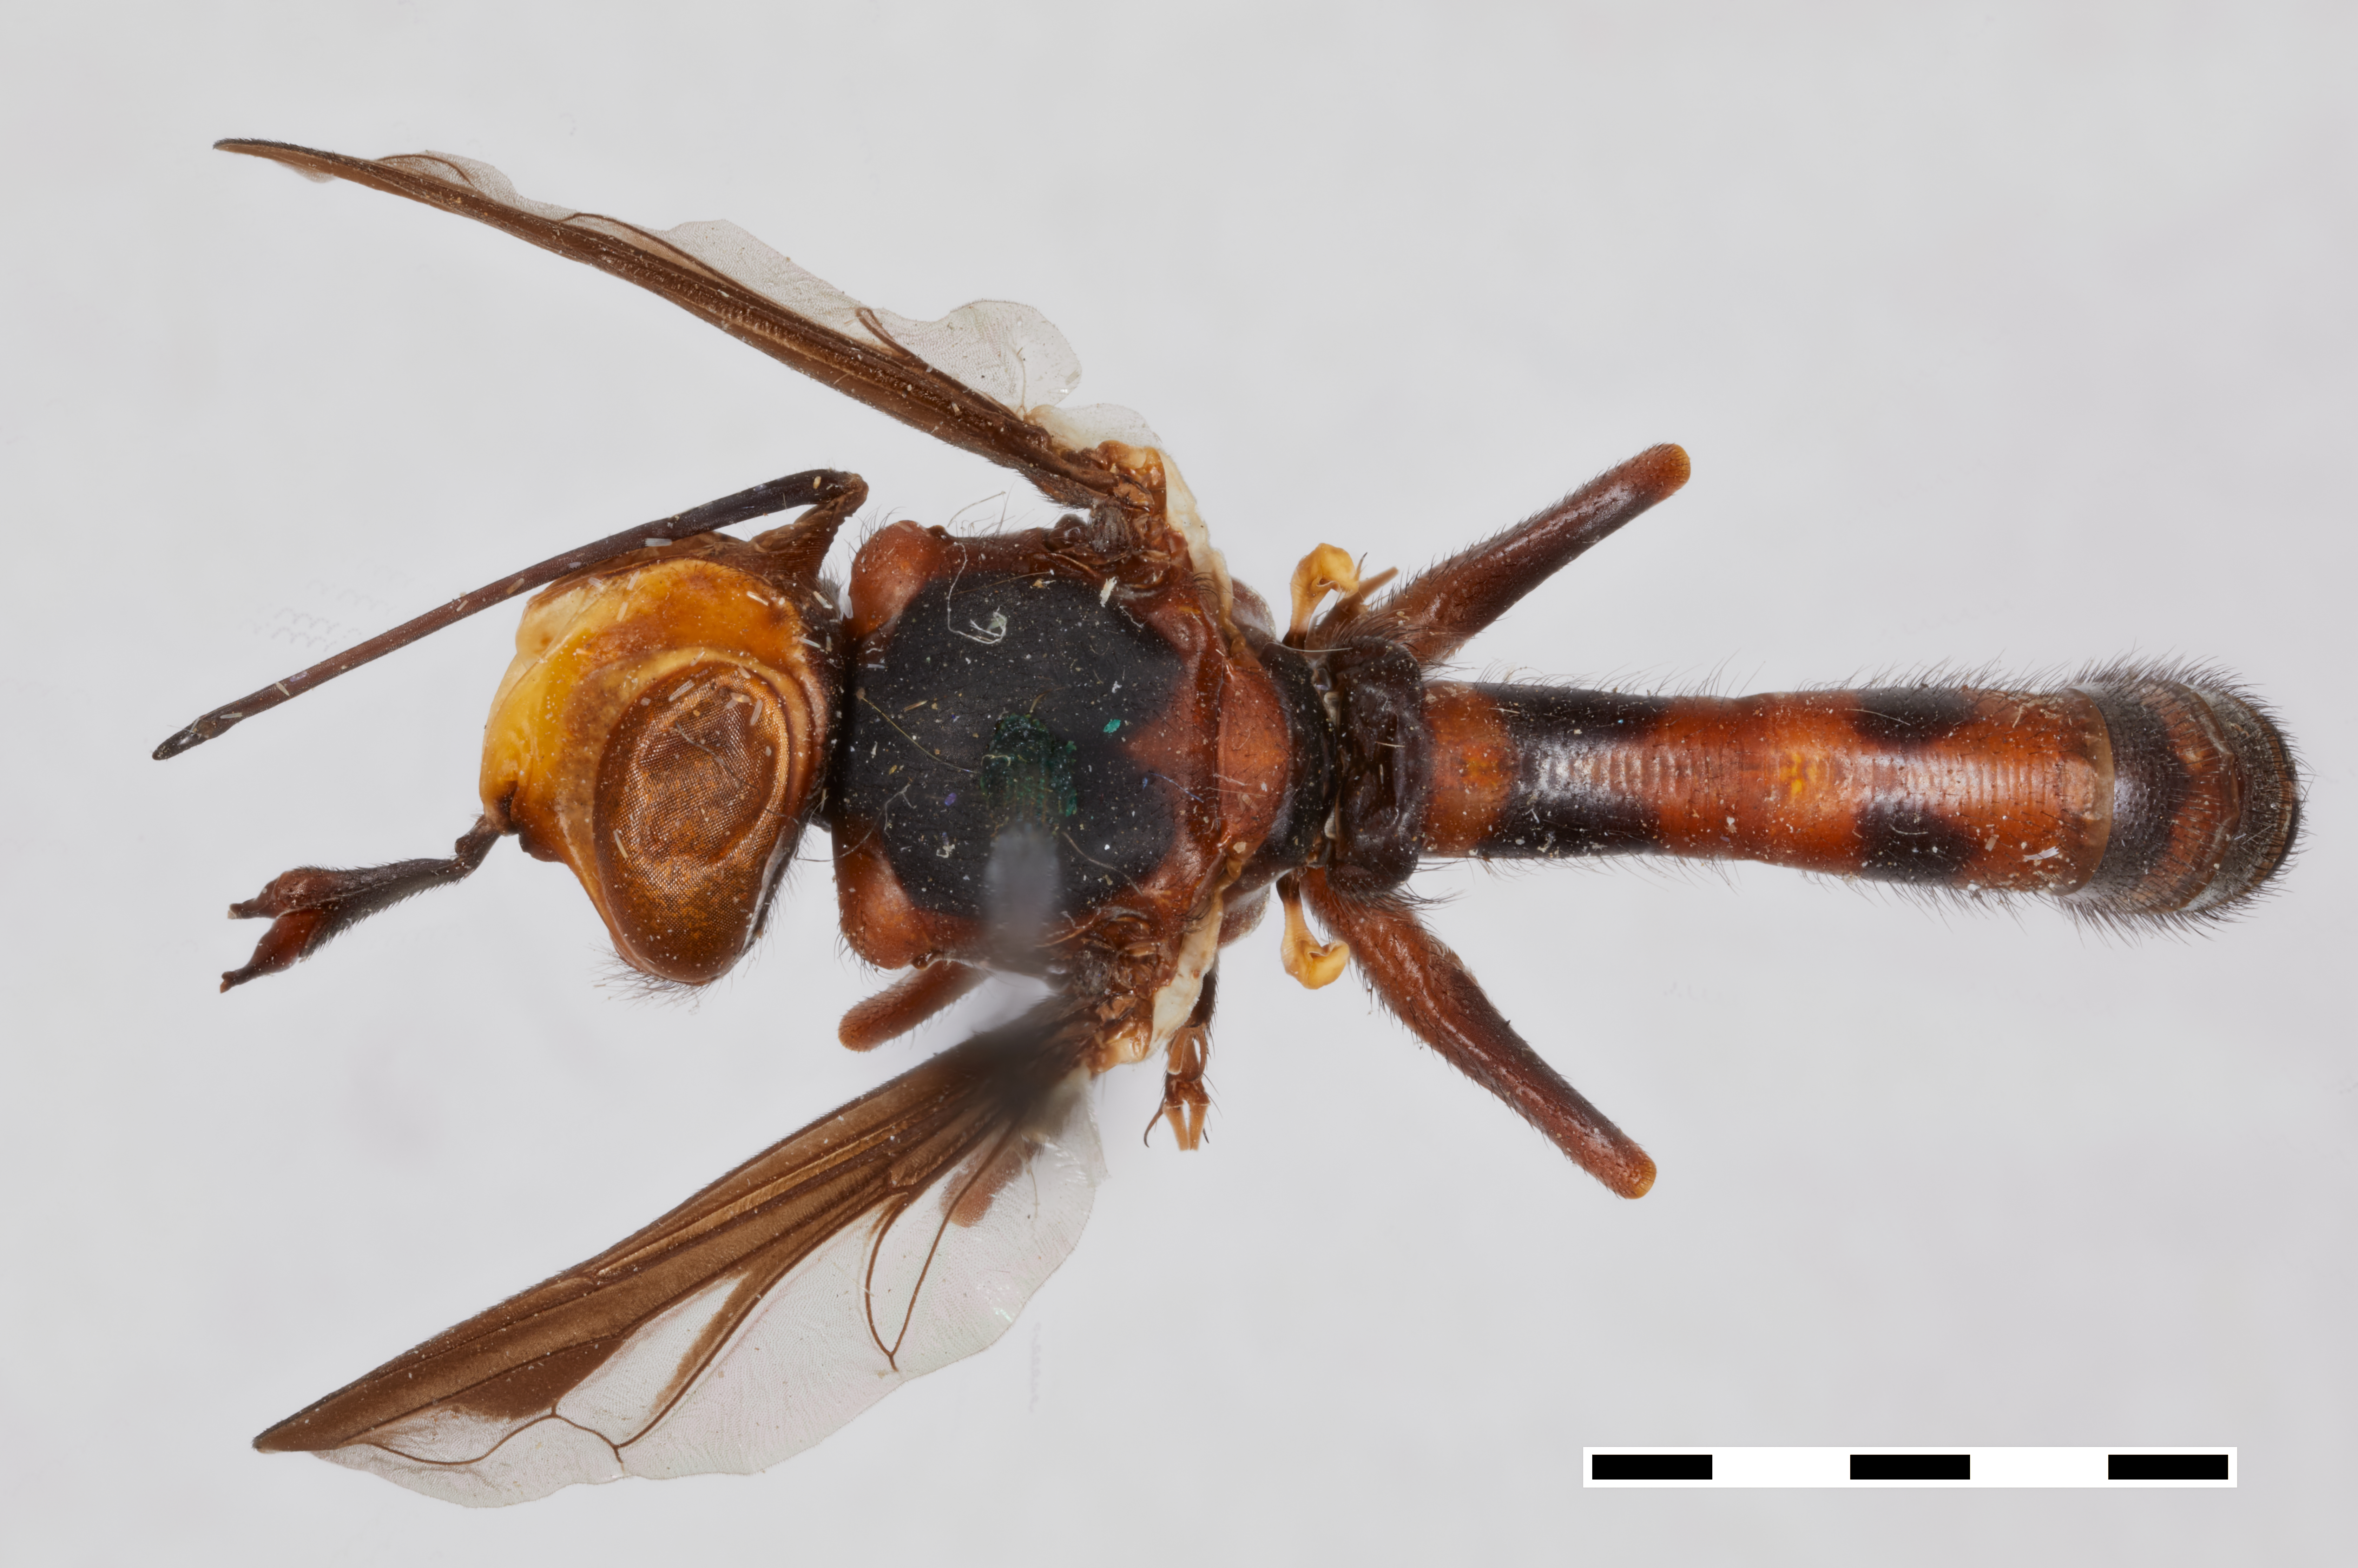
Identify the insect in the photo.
Physocephala biguttata
